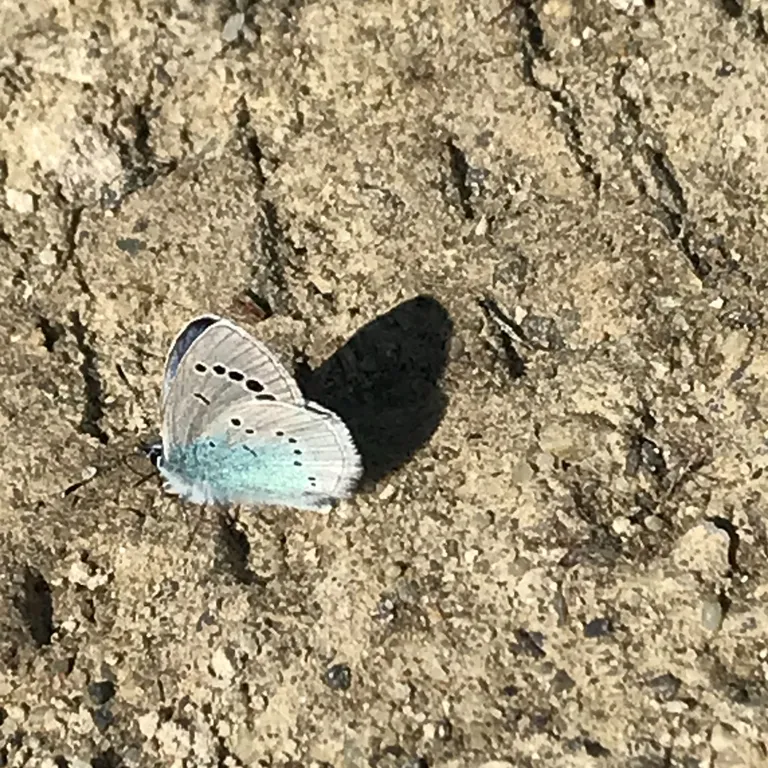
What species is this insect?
Glaucopsyche alexis
